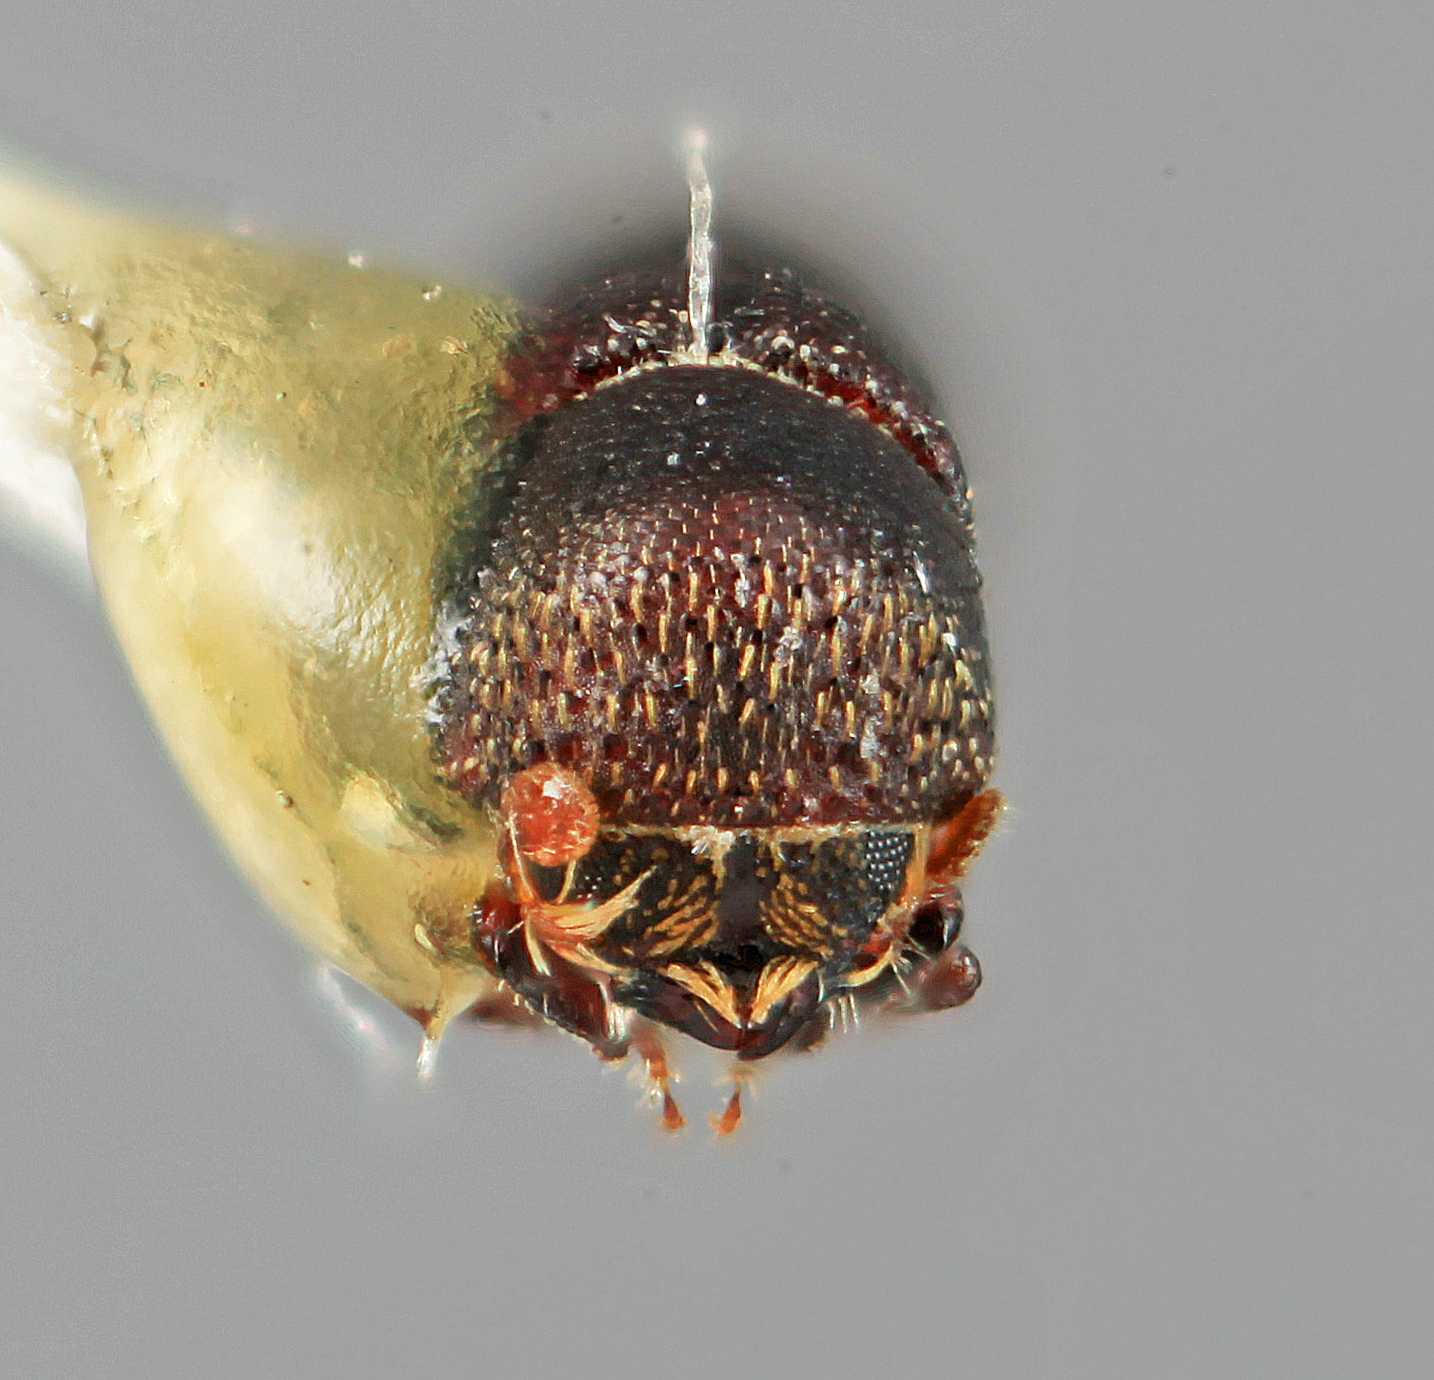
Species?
Micracisella adnata (also Chramesus adnata)
